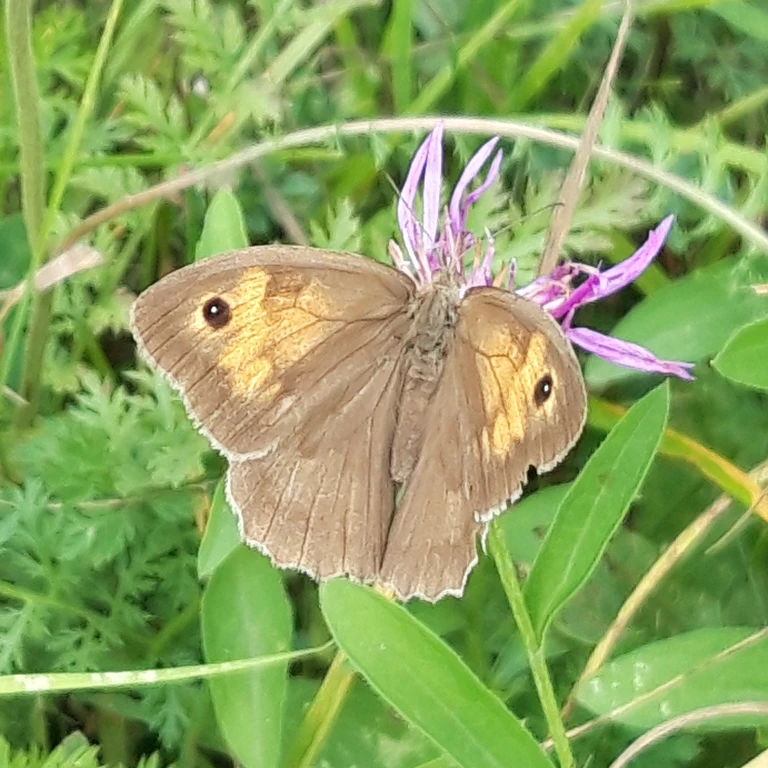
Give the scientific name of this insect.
Maniola jurtina
